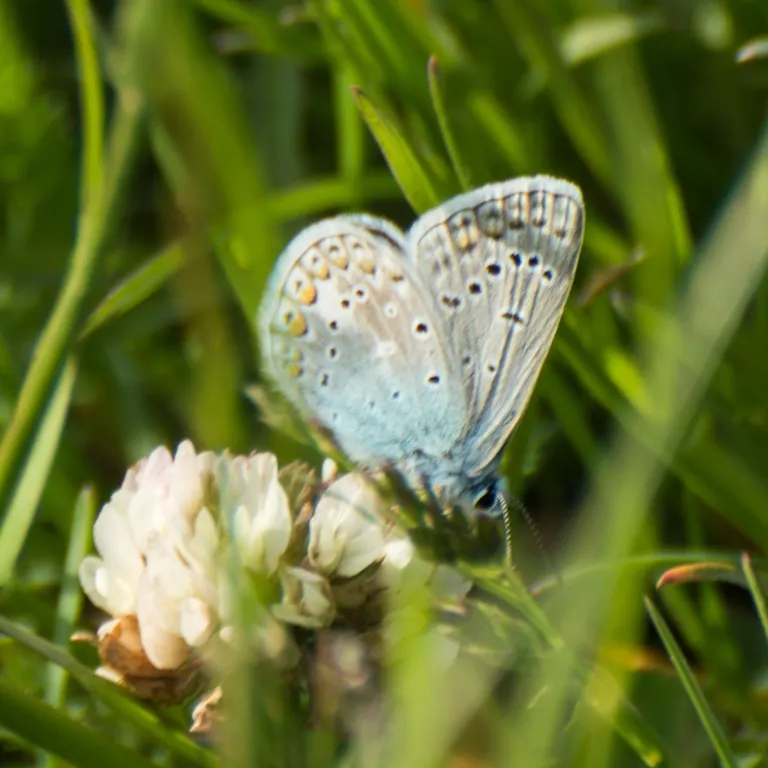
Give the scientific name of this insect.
Polyommatus icarus
